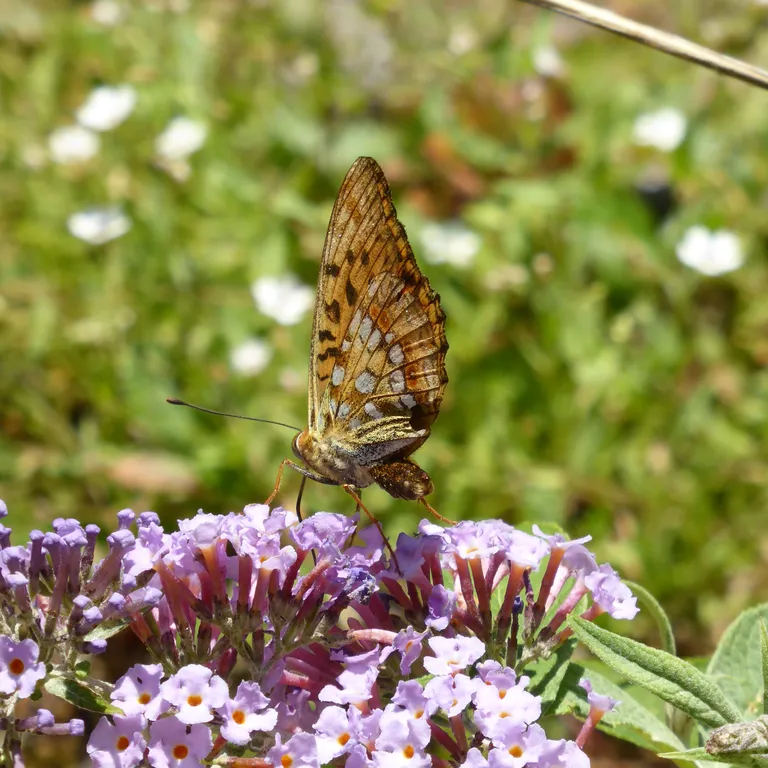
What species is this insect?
Fabriciana adippe
